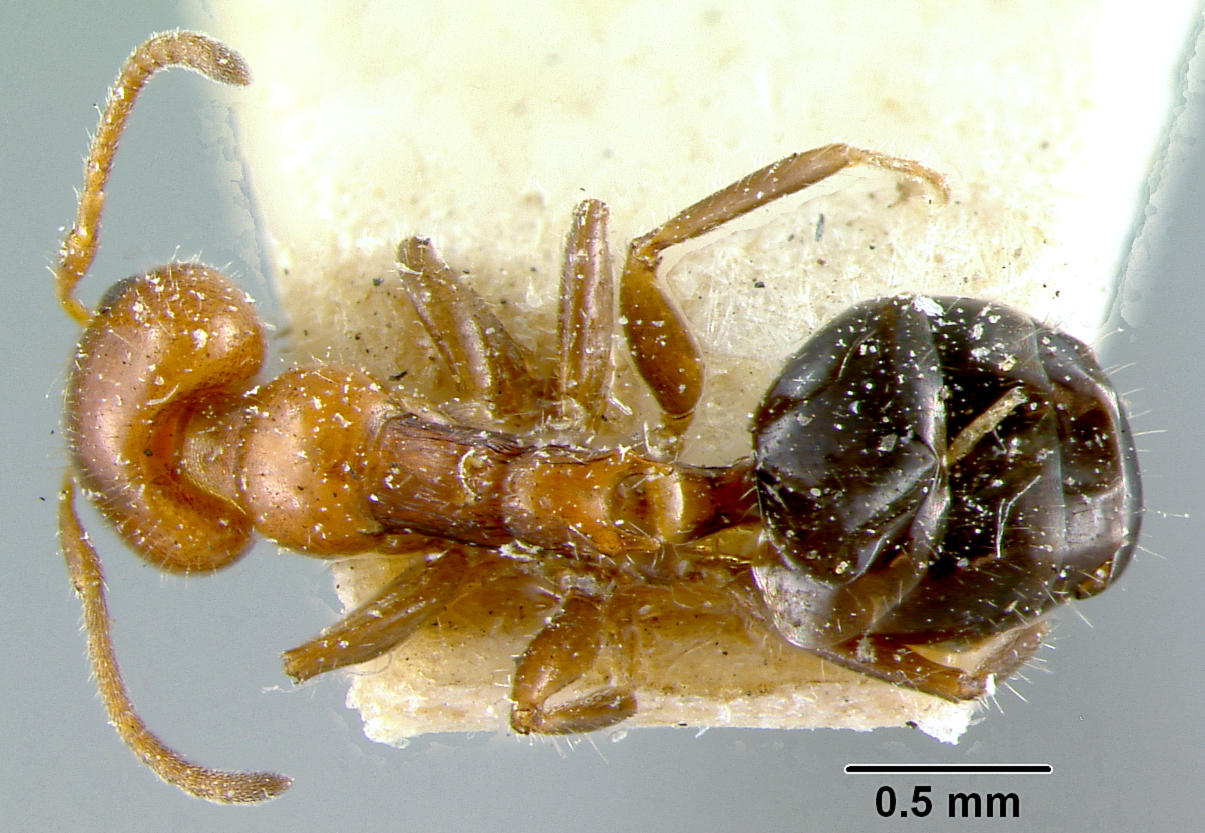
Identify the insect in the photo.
Froggattella kirbyi
